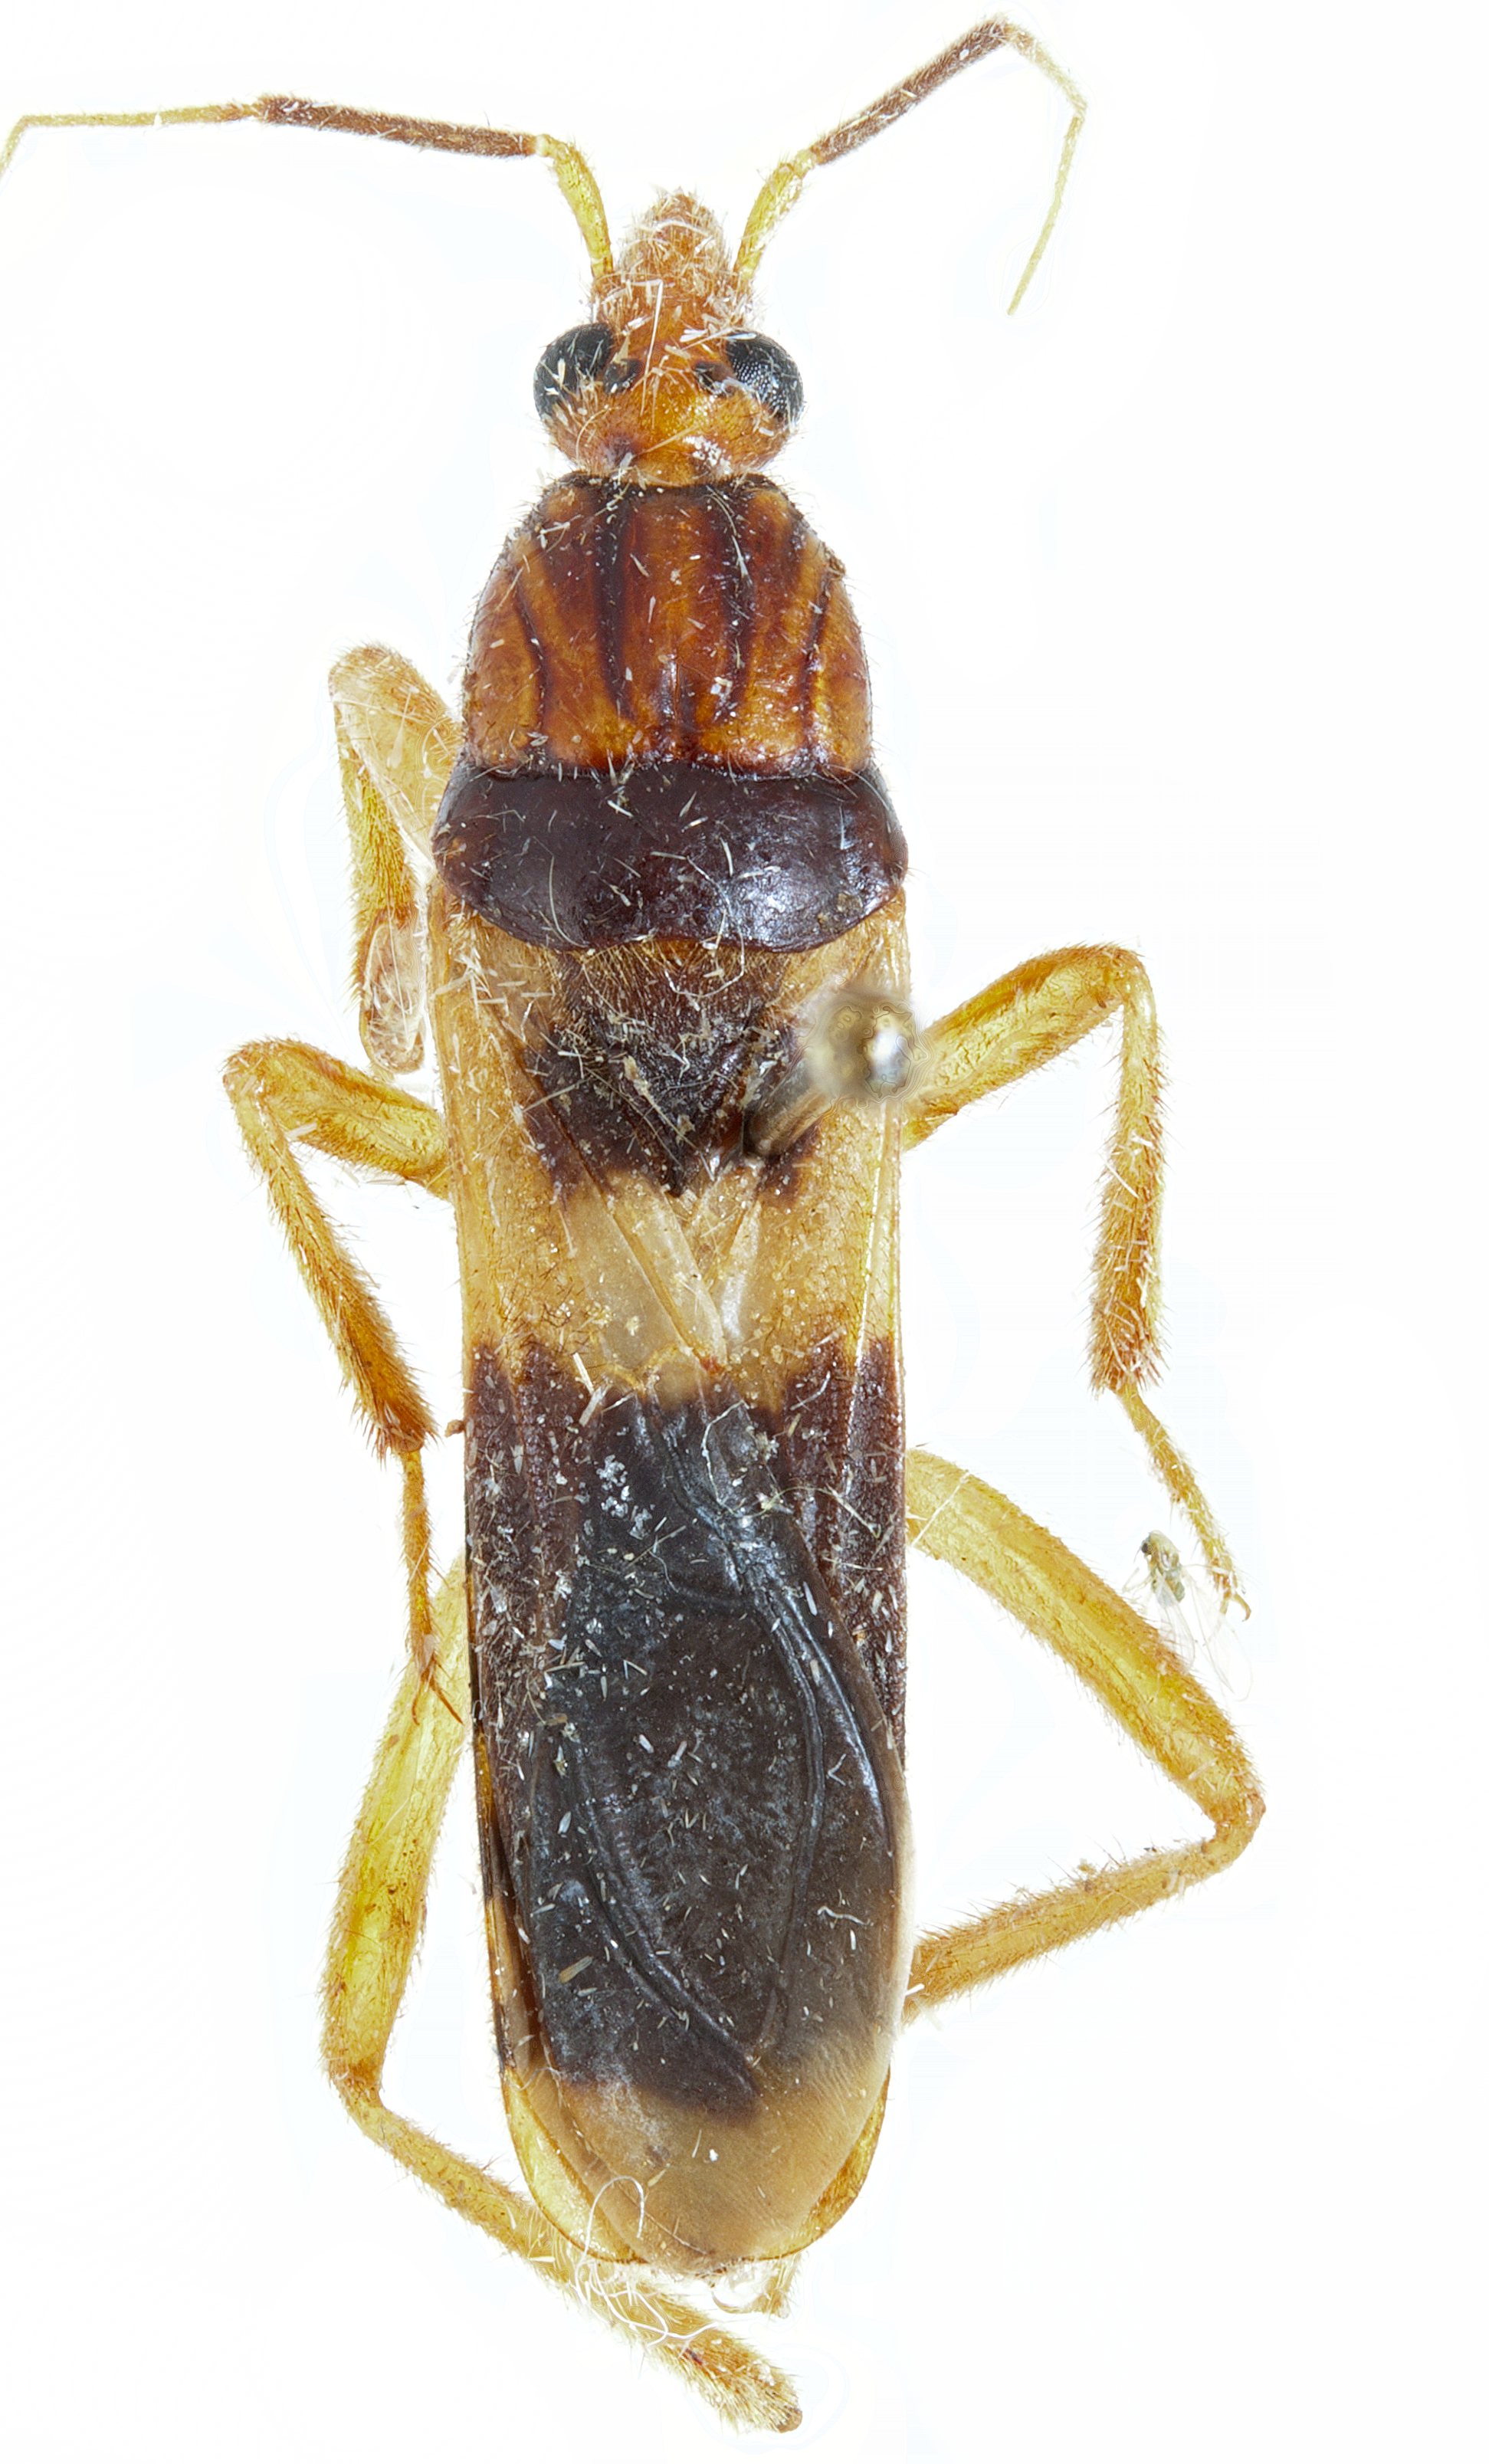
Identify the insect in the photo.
Sirthenea flavipes
